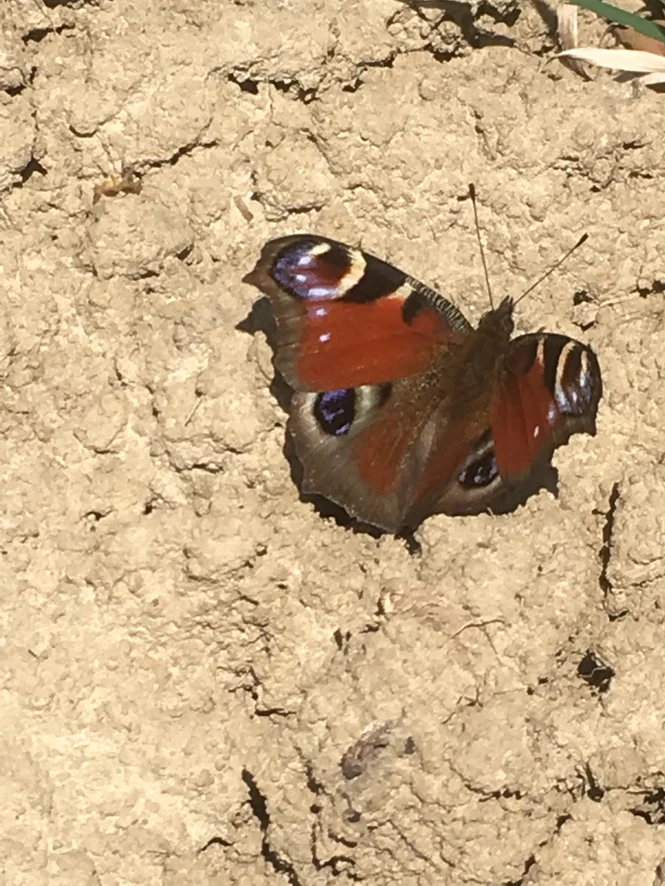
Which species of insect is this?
Aglais io
